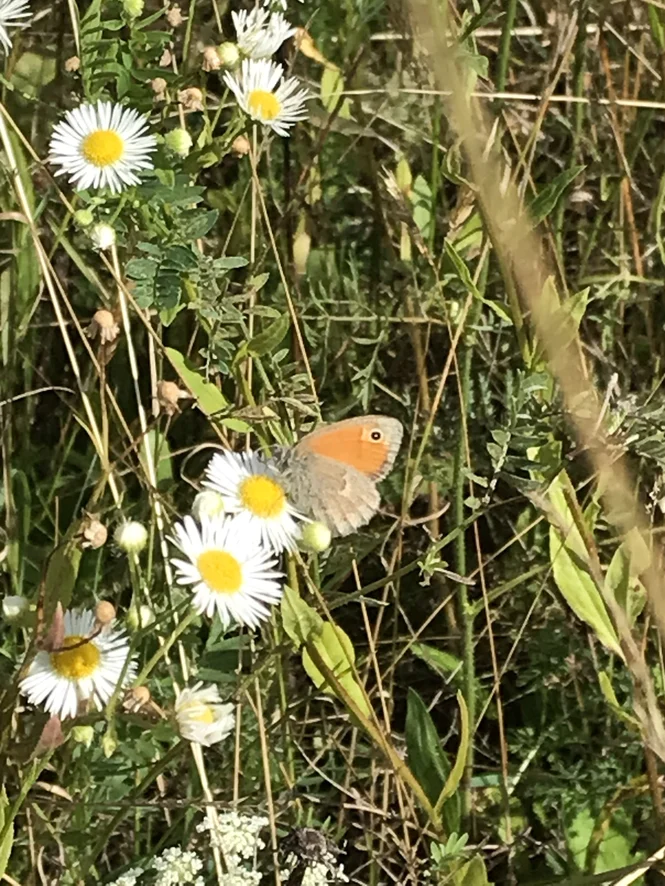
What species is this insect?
Coenonympha pamphilus
